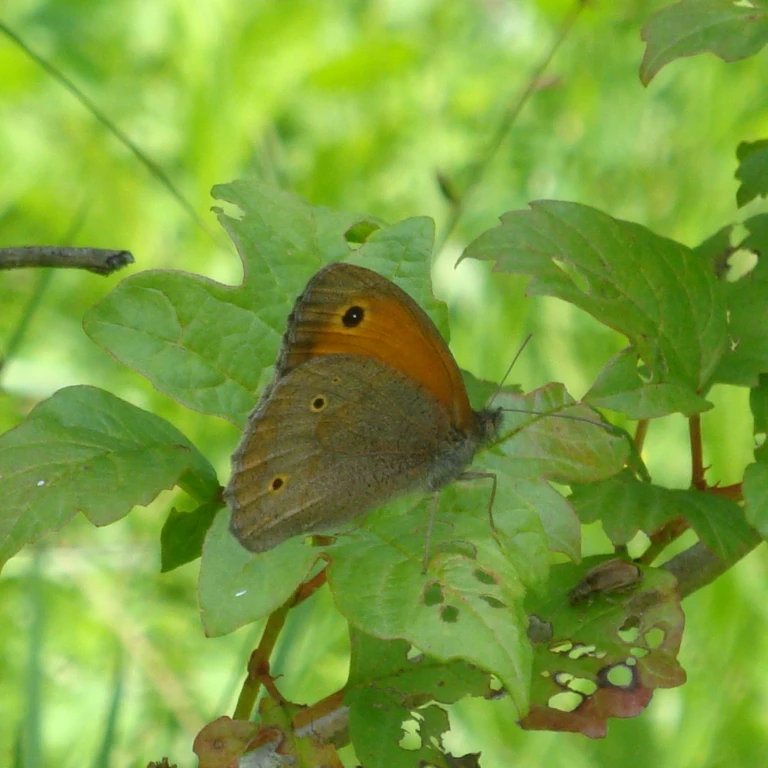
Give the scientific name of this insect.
Maniola jurtina
